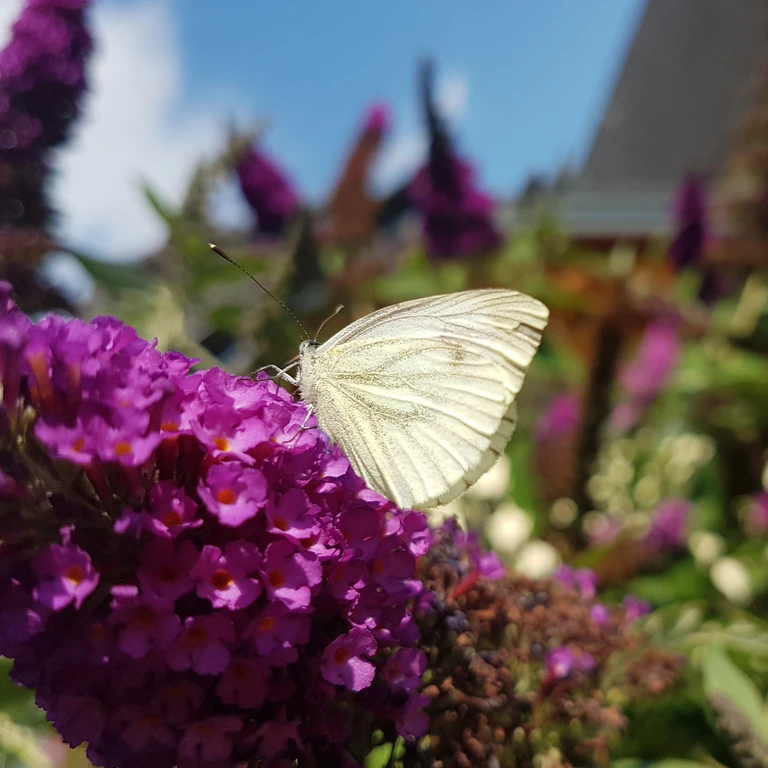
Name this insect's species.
Pieris napi
